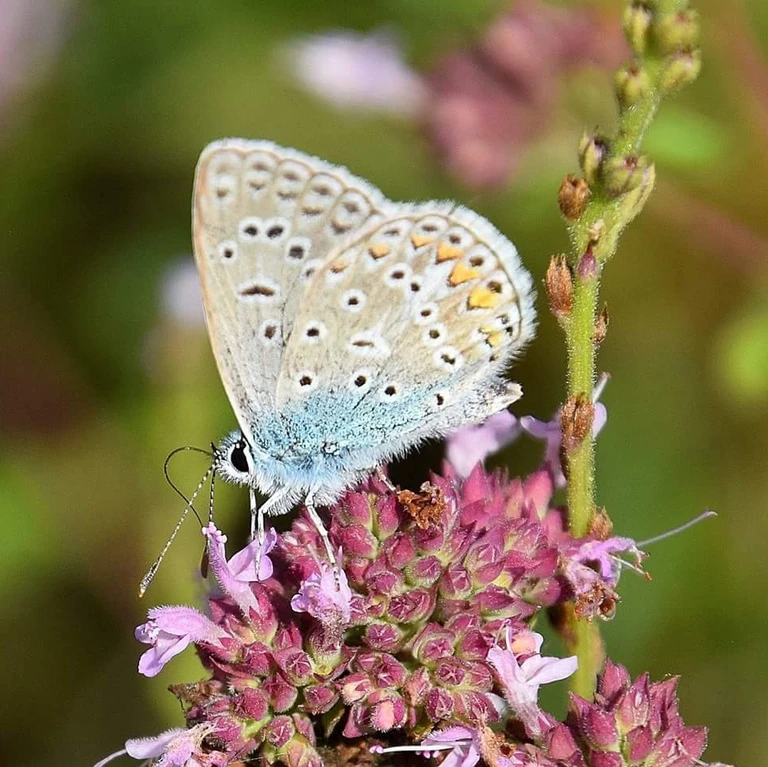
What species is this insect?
Polyommatus icarus
